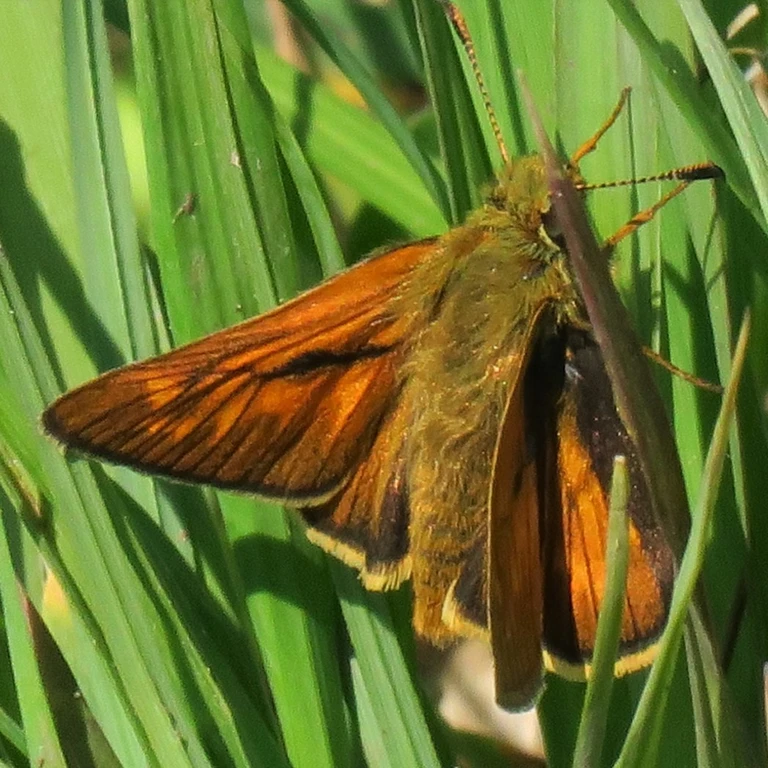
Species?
Ochlodes sylvanus (also Ochlodes venata)
